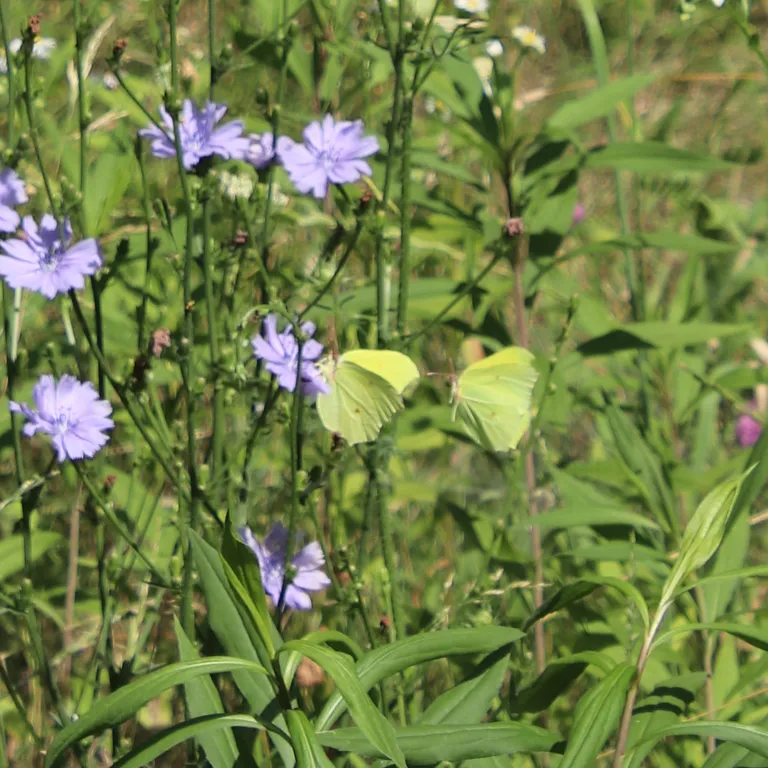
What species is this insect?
Gonepteryx rhamni
